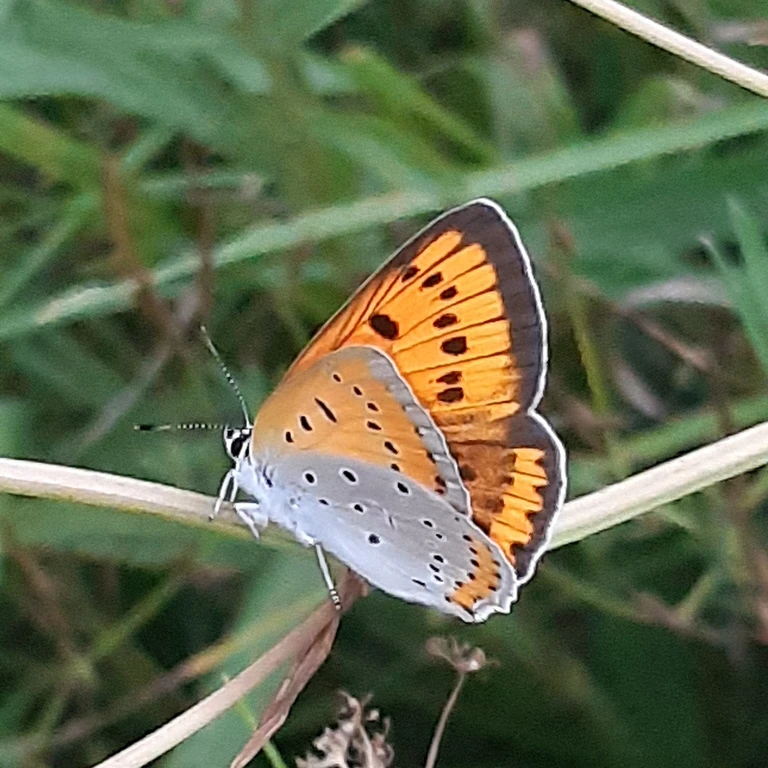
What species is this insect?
Lycaena dispar
